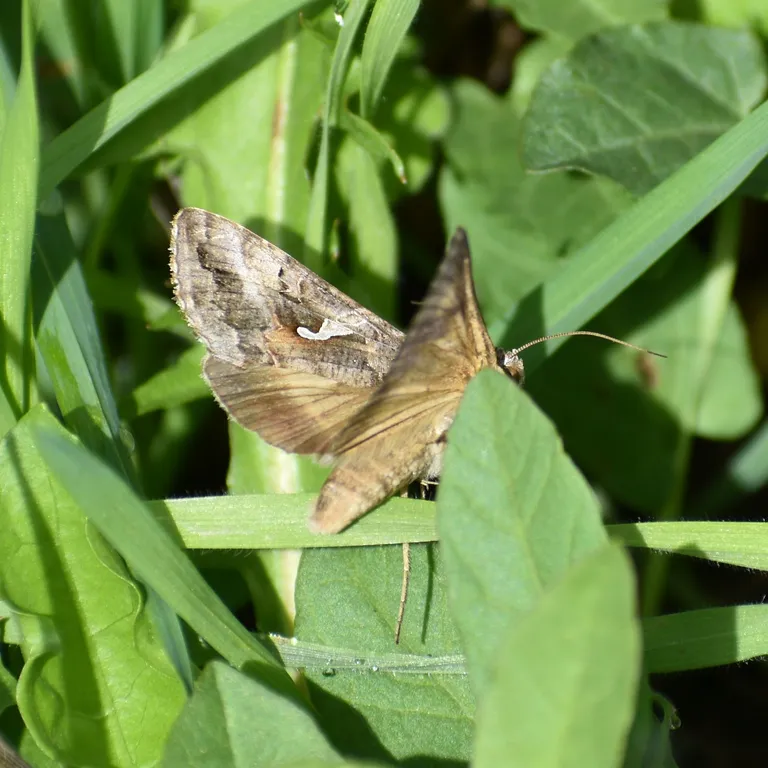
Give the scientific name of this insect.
Autographa gamma
